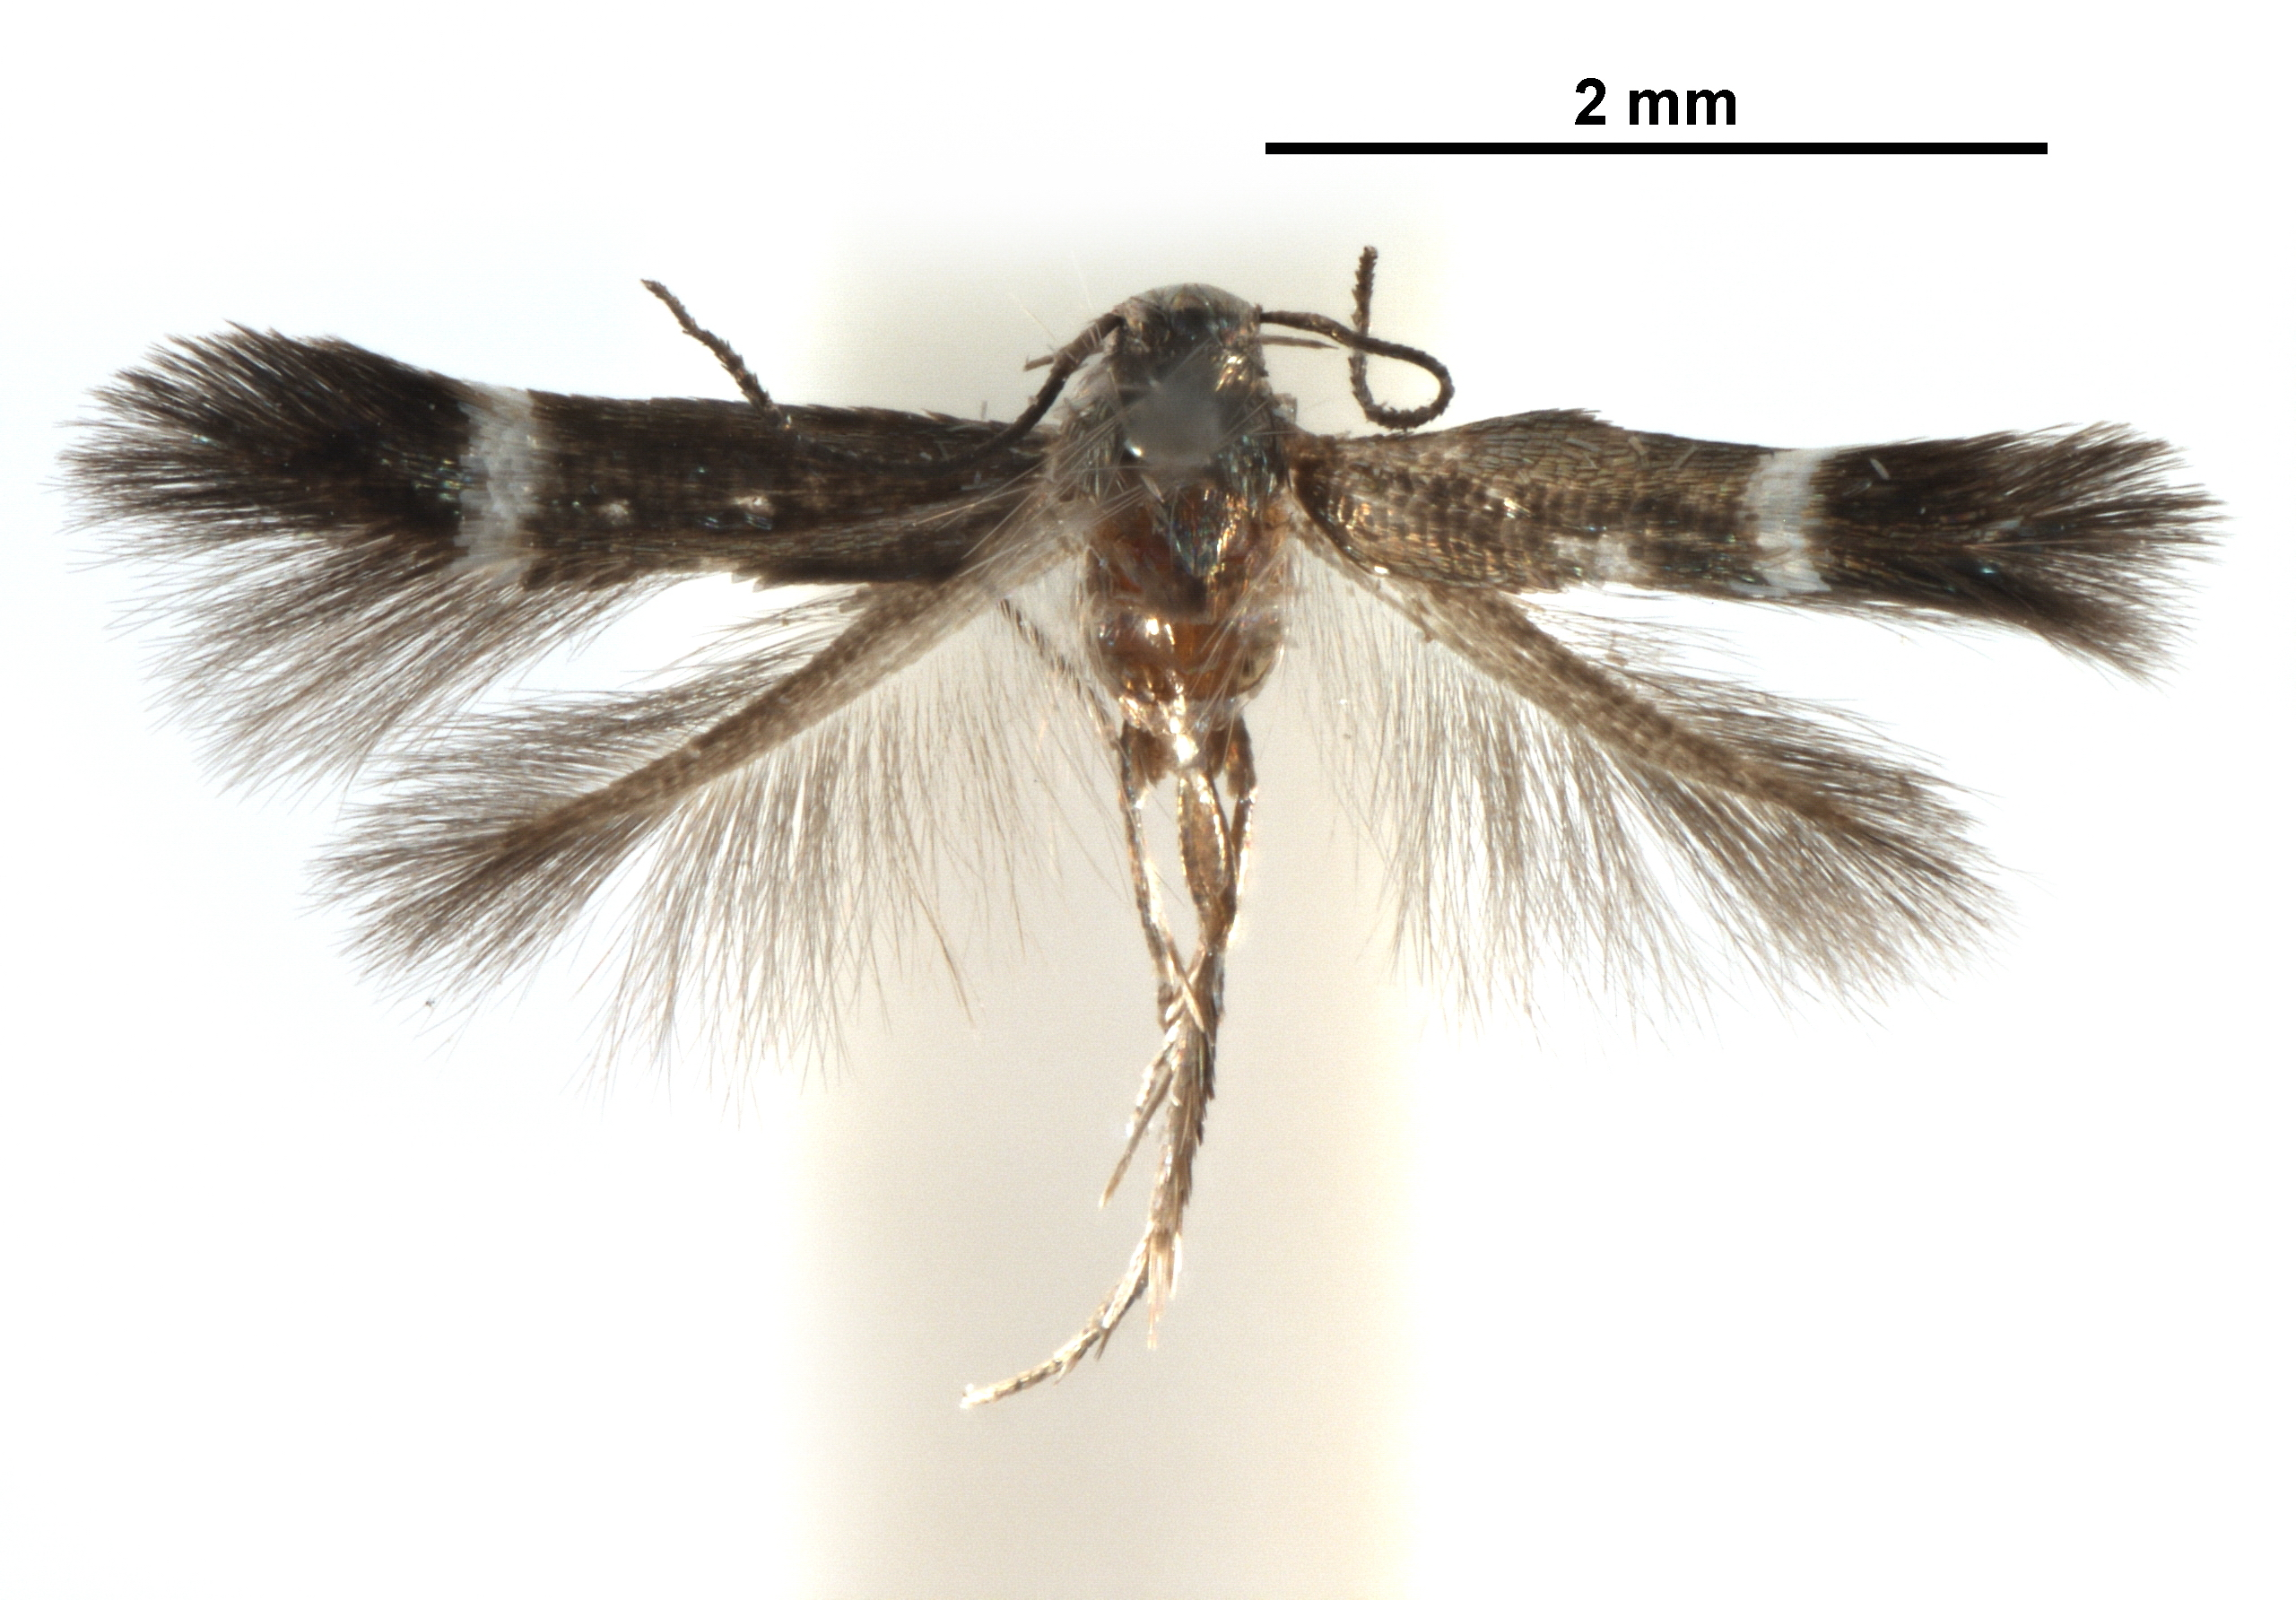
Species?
Siskiwitia alticolans
